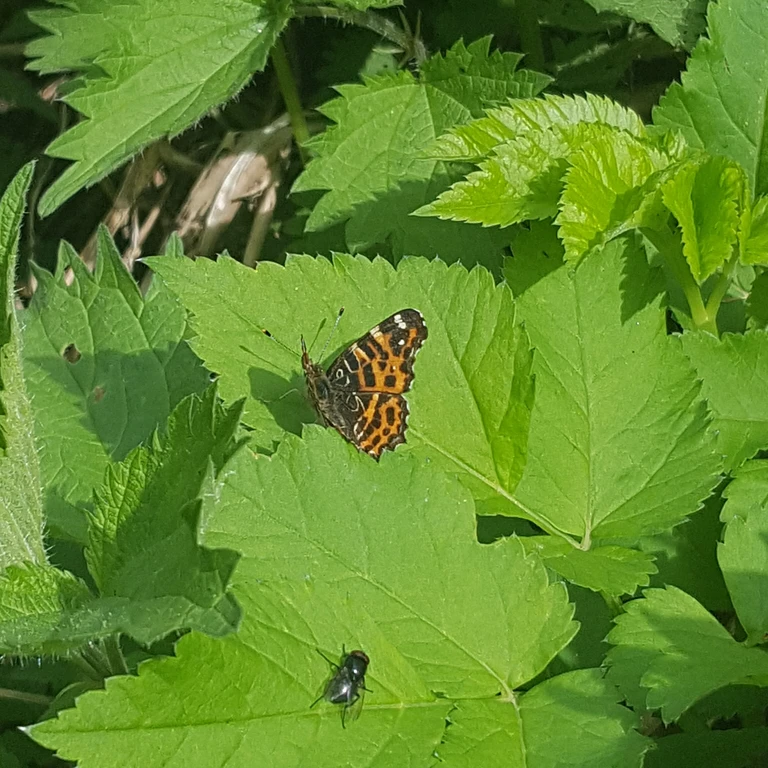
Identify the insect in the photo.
Araschnia levana
